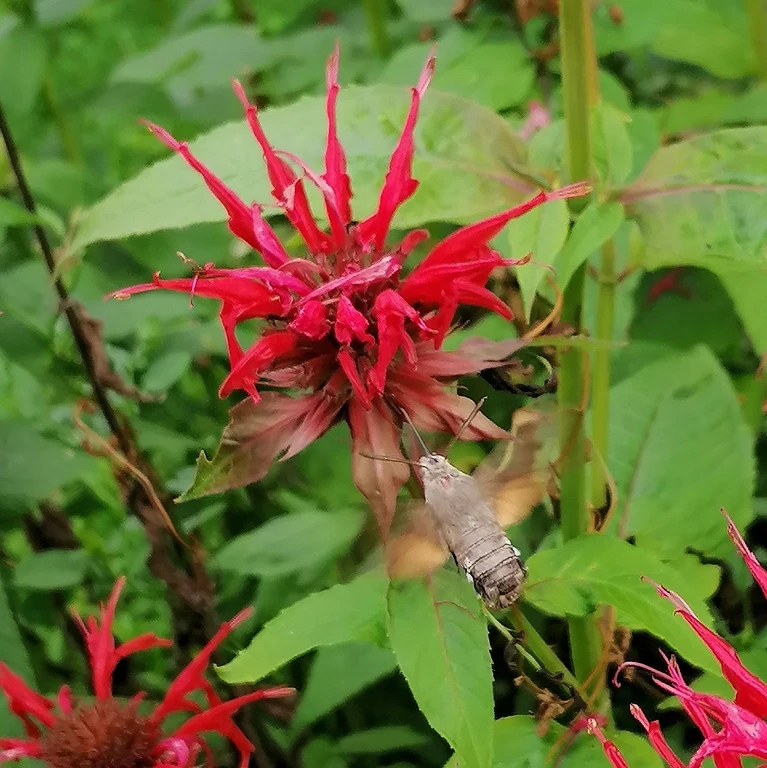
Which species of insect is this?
Macroglossum stellatarum
